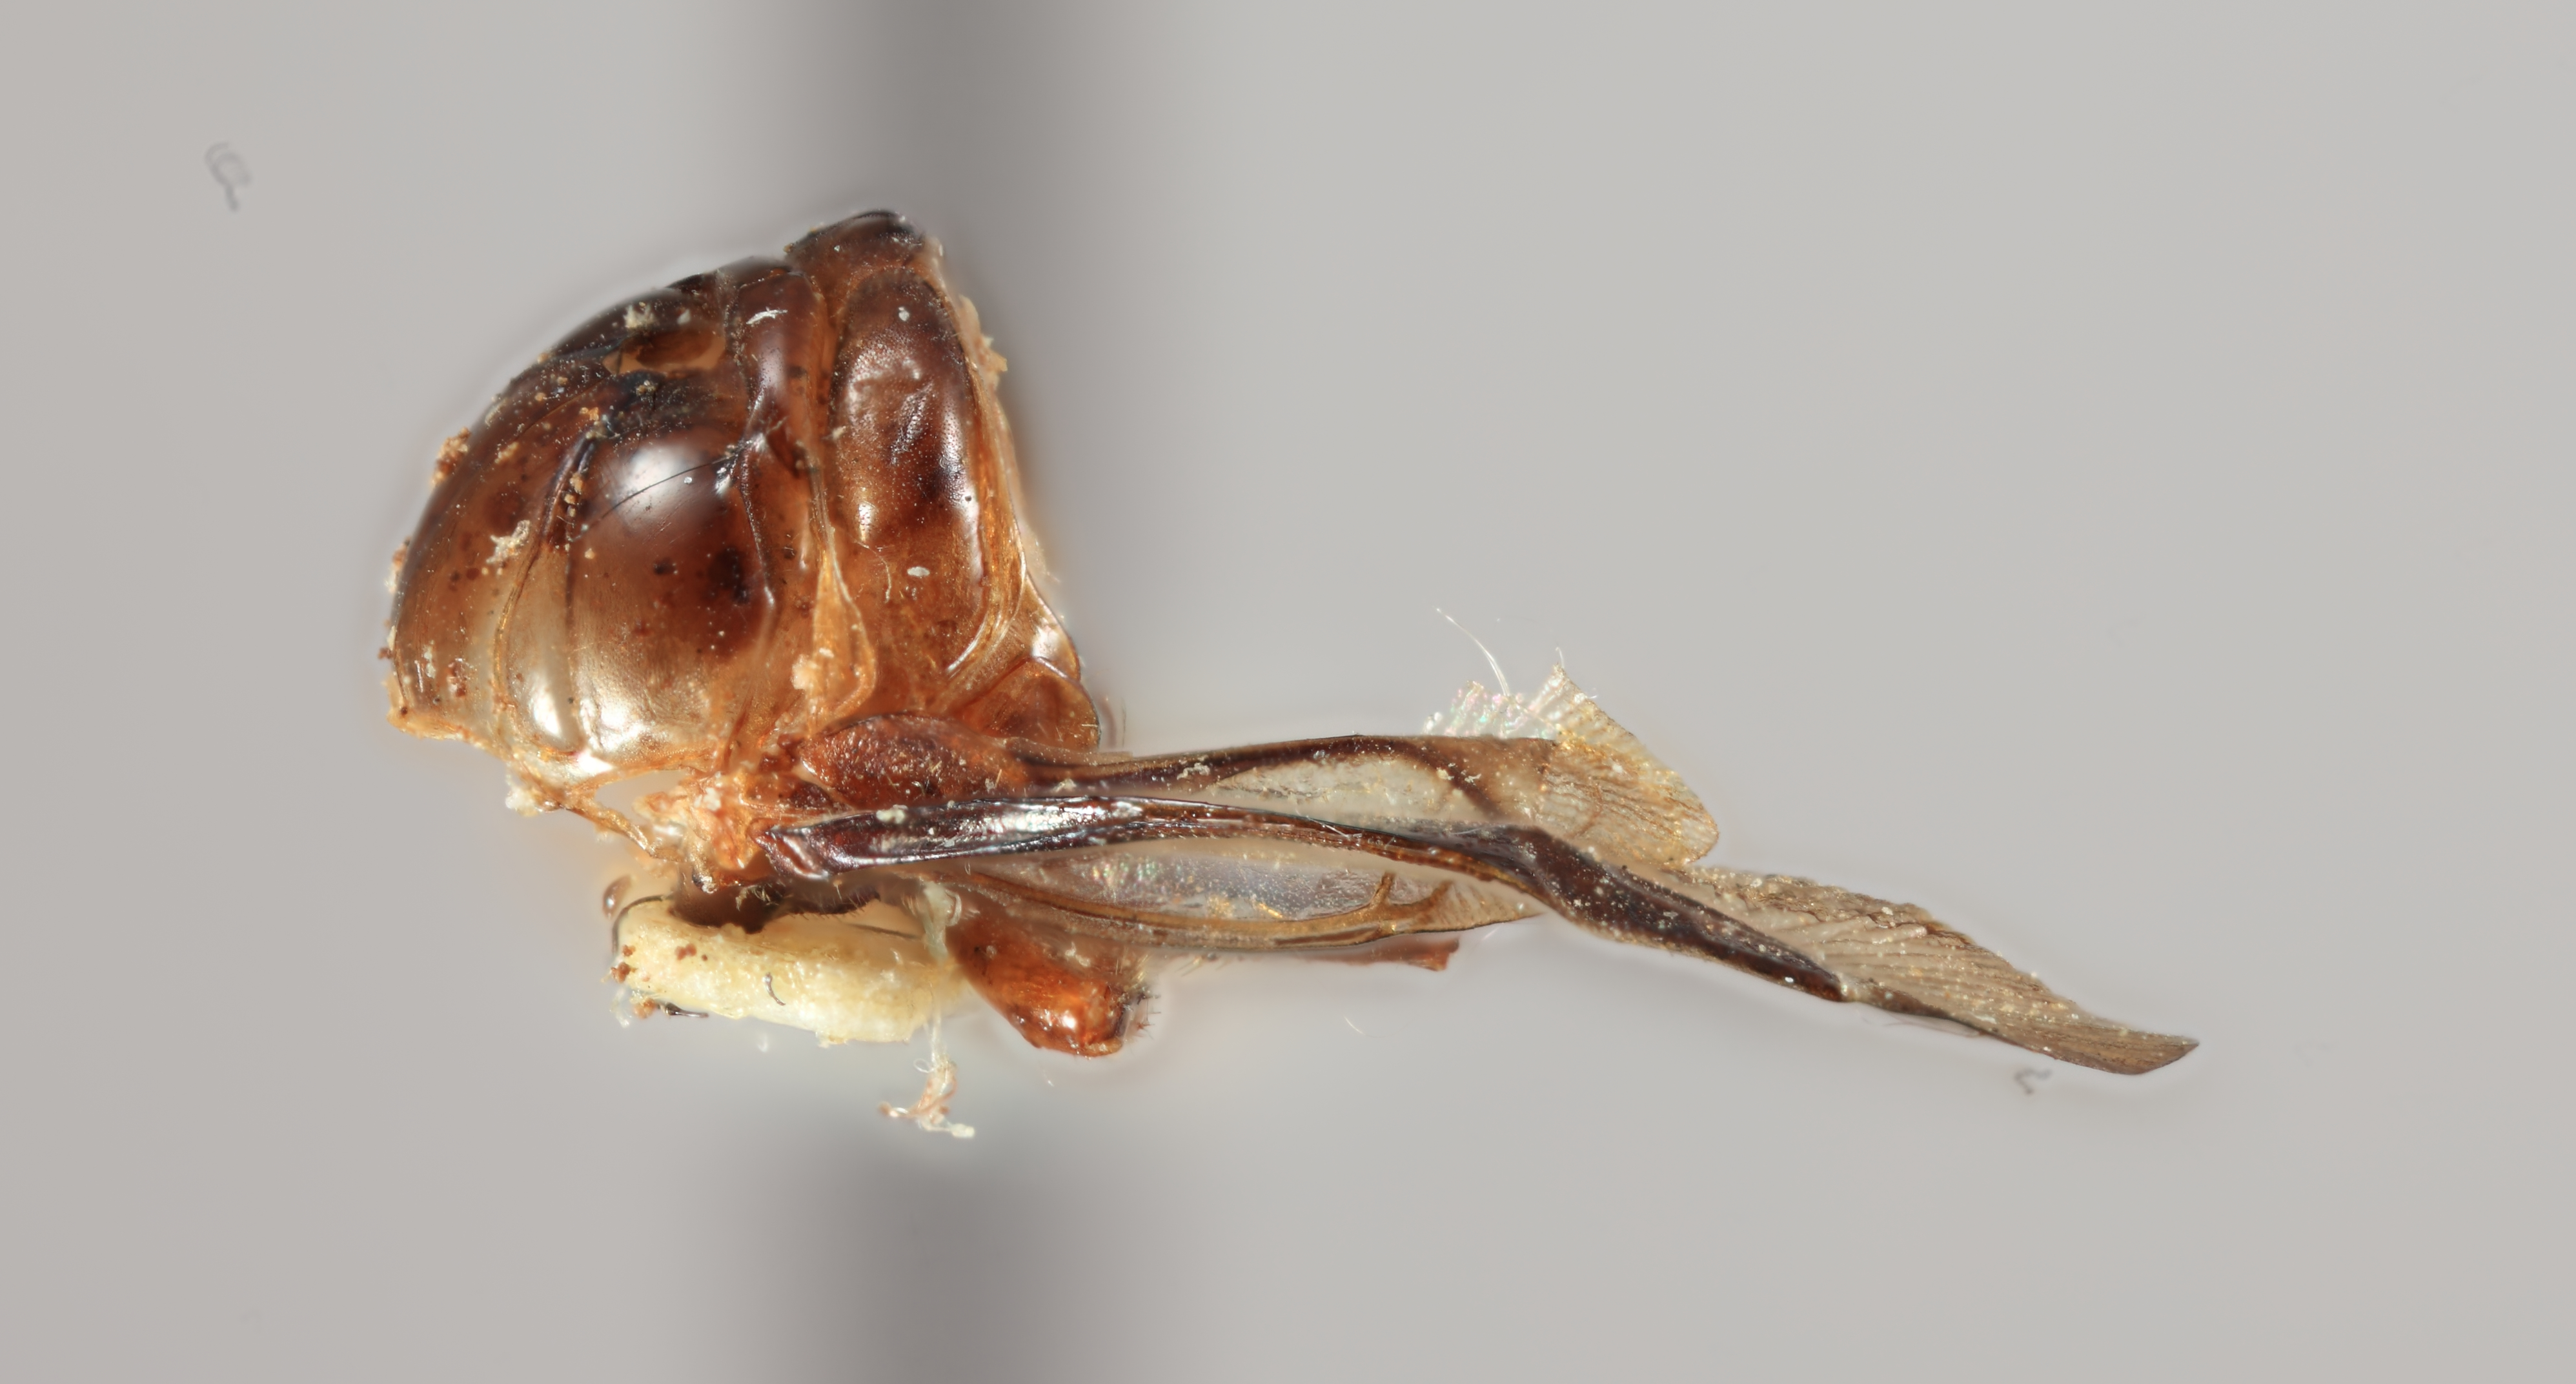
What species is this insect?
Tragopa obesa
